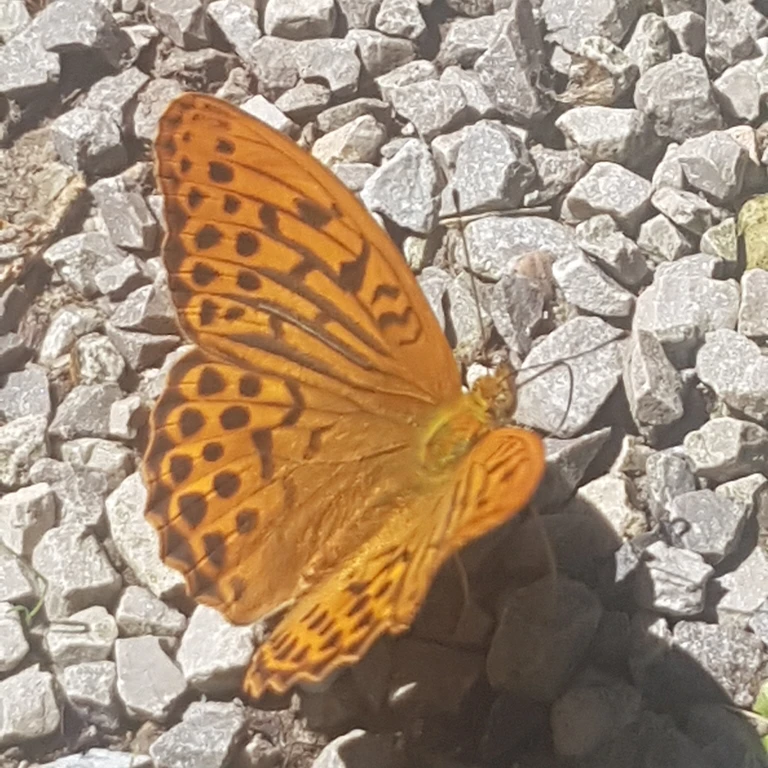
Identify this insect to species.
Argynnis paphia
